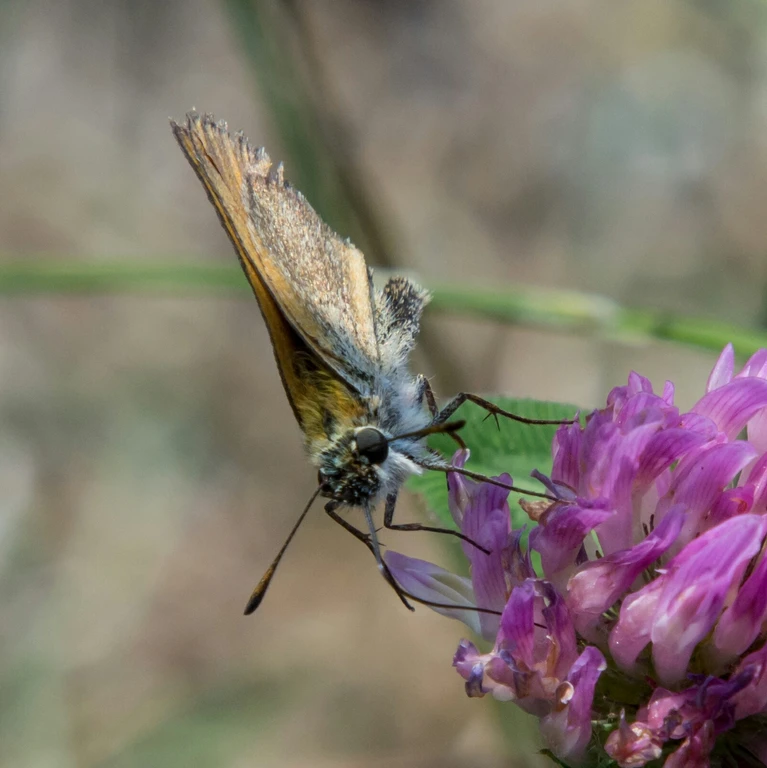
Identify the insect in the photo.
Thymelicus lineola
